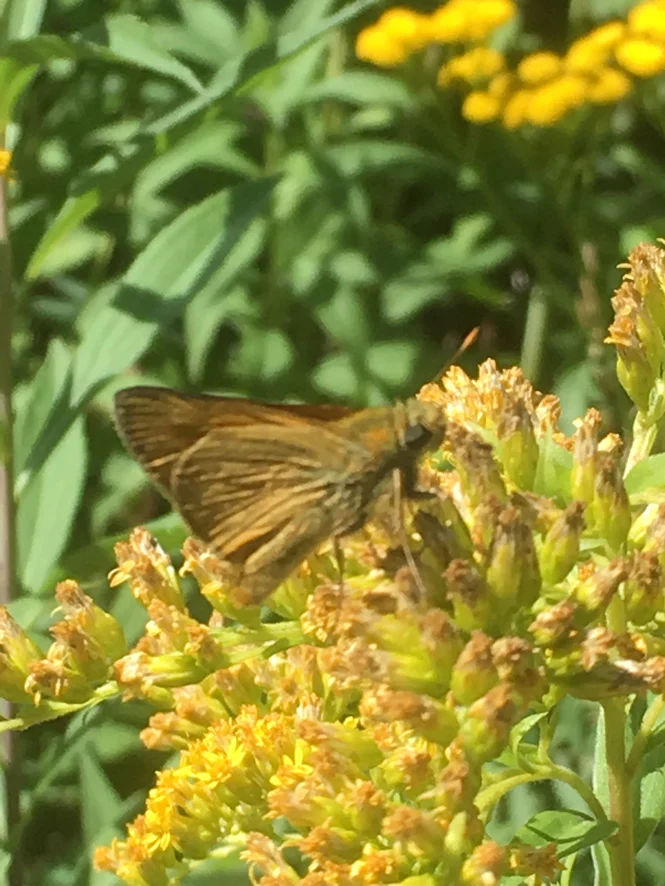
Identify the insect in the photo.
Ochlodes sylvanus (also Ochlodes venata)
